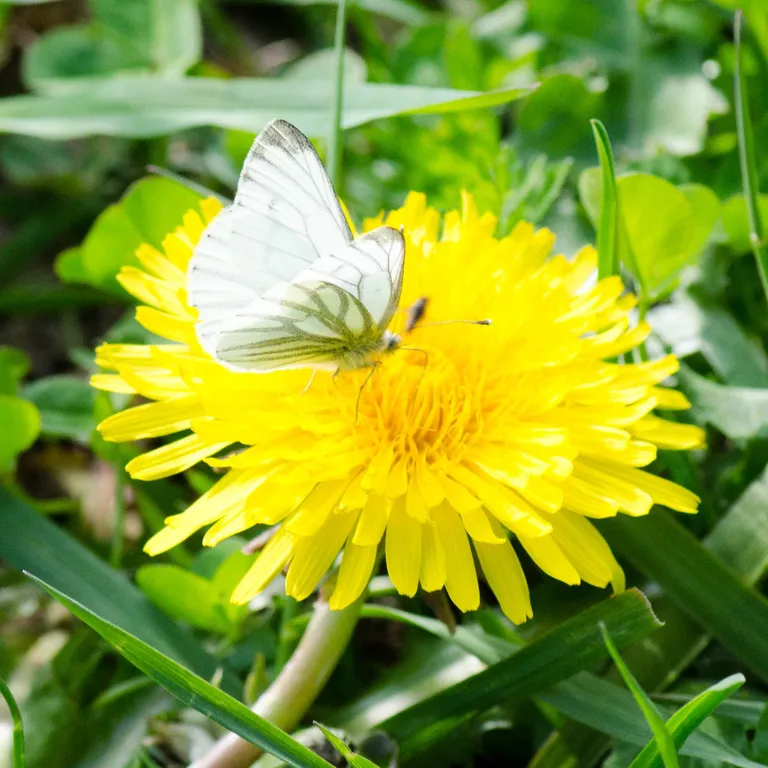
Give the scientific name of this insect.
Pieris napi
